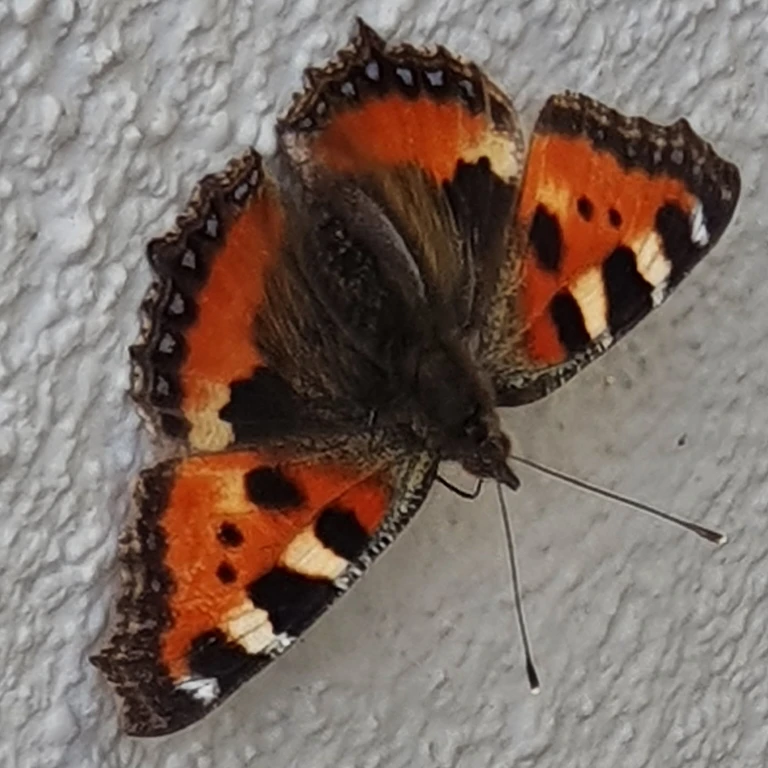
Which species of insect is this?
Aglais urticae
